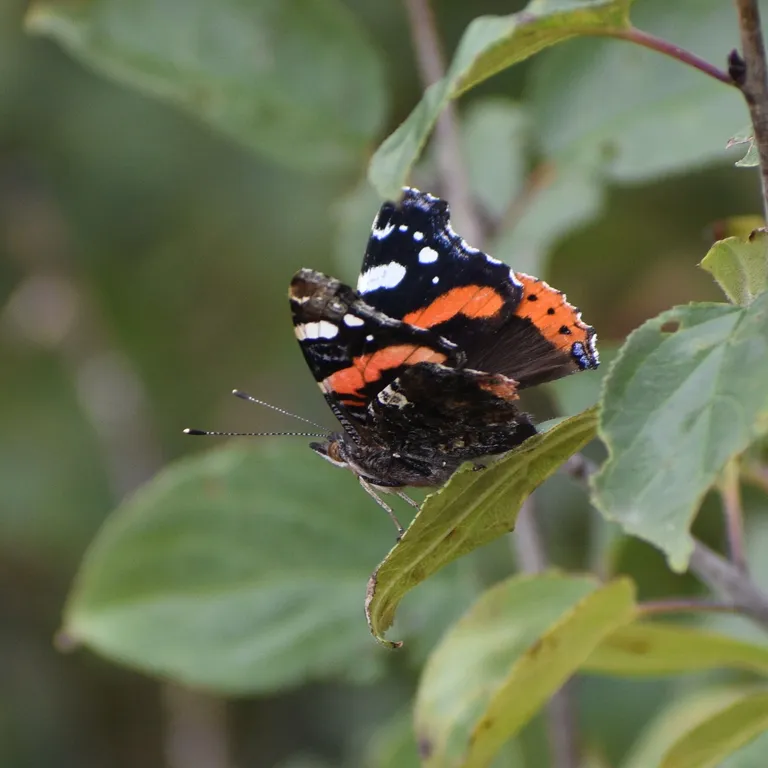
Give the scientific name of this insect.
Vanessa atalanta
